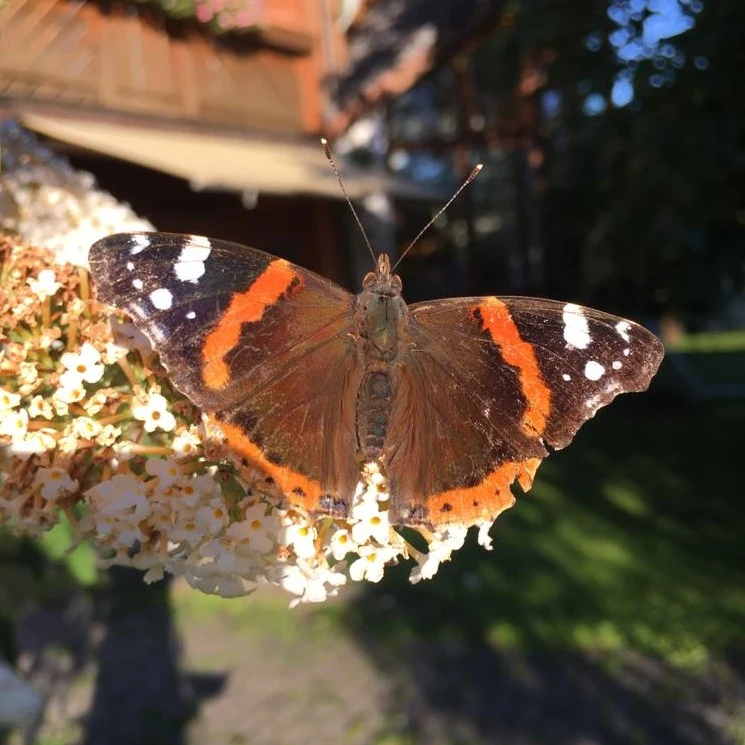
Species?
Vanessa atalanta
